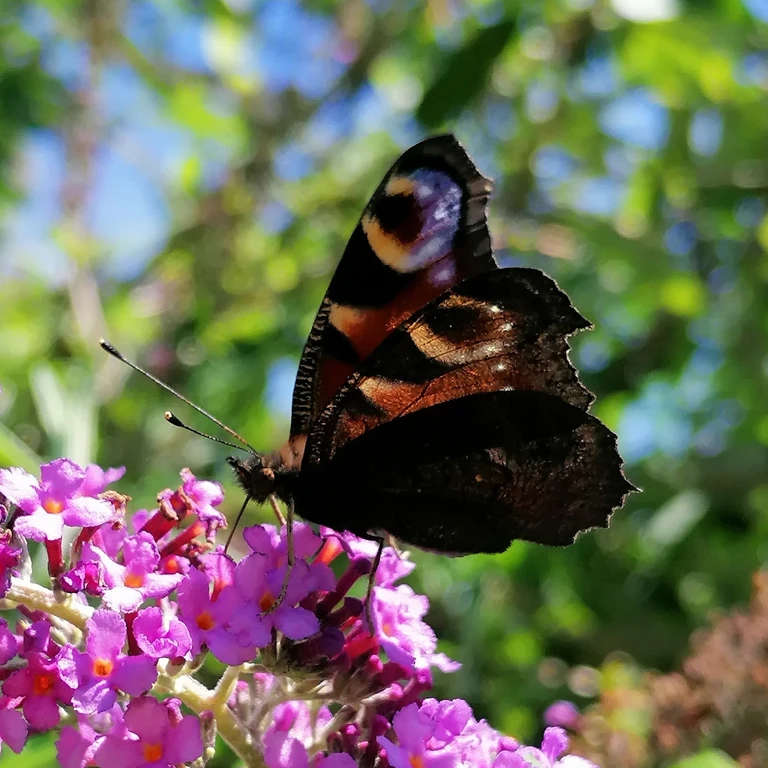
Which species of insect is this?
Aglais io
